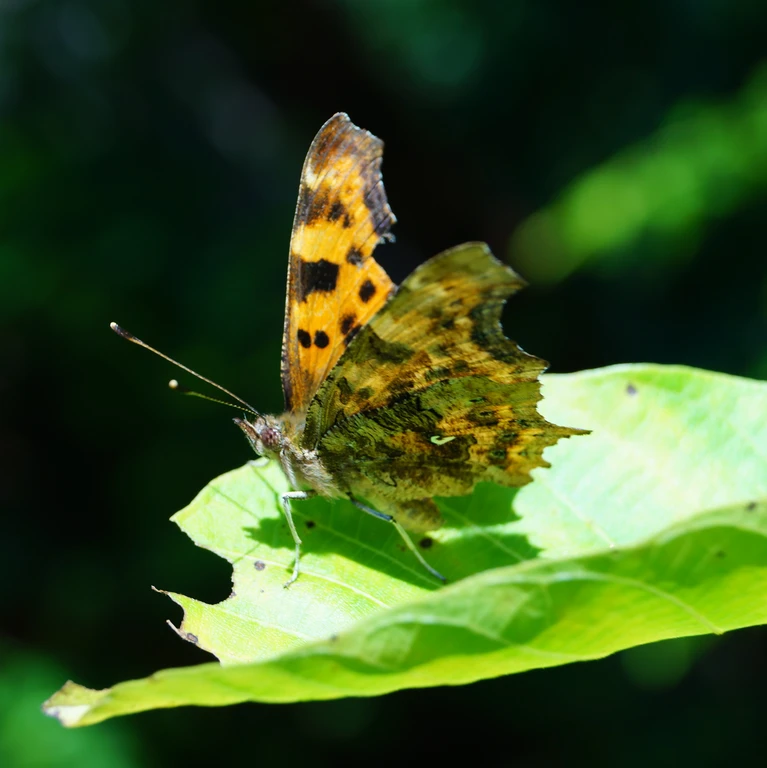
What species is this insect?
Polygonia c-album
